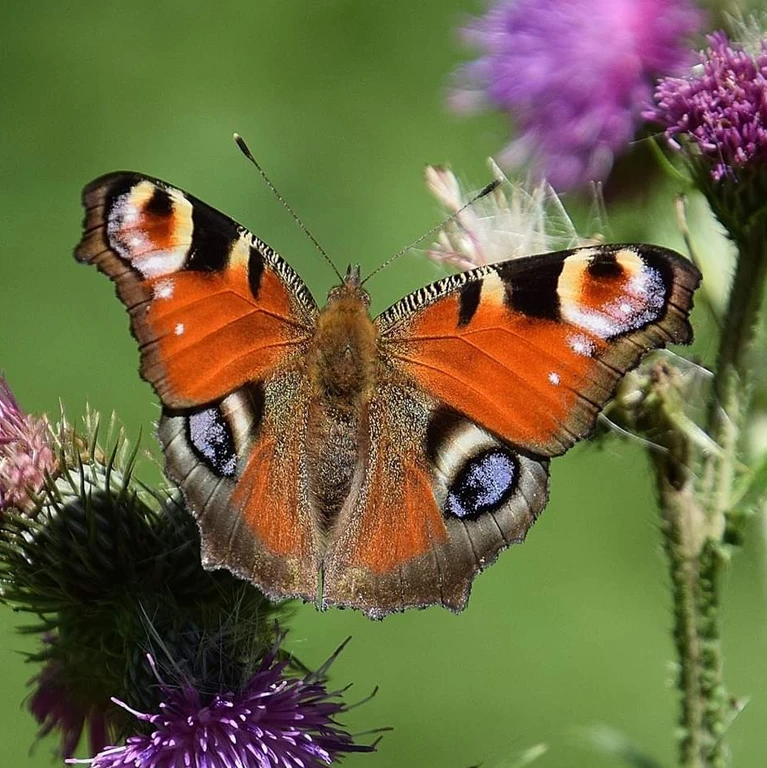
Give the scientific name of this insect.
Aglais io
